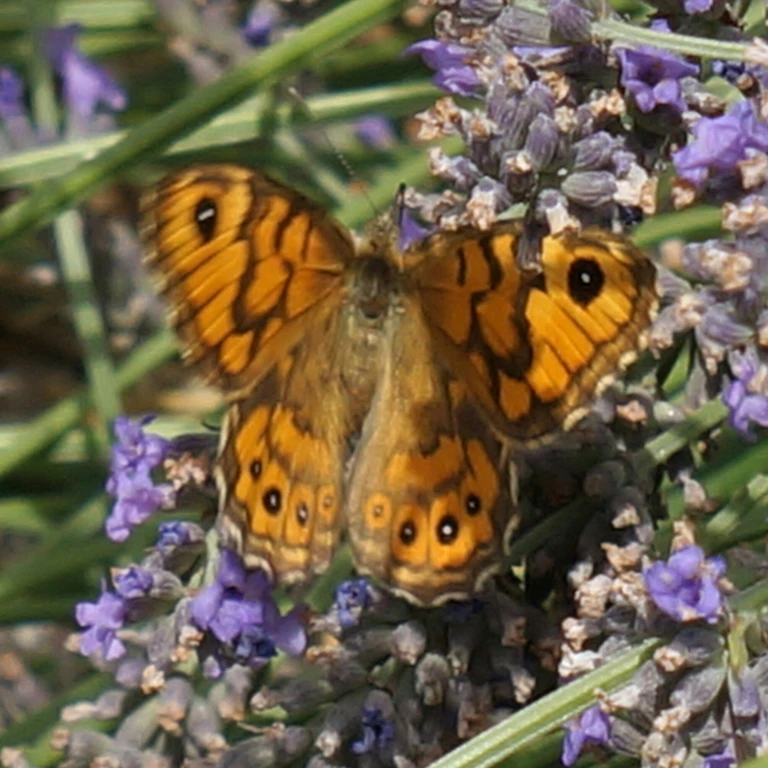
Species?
Lasiommata megera (also Pararge megera)
